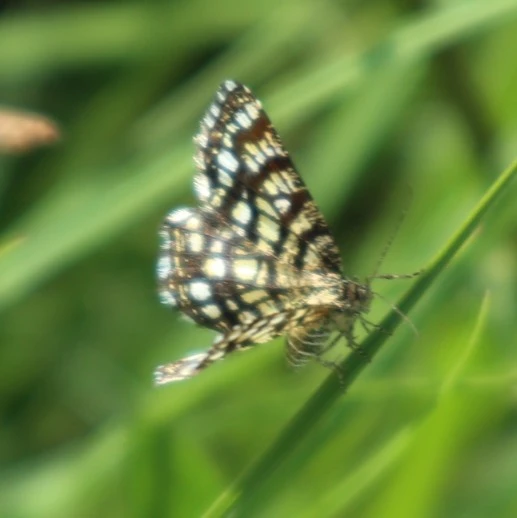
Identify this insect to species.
Chiasmia clathrata
